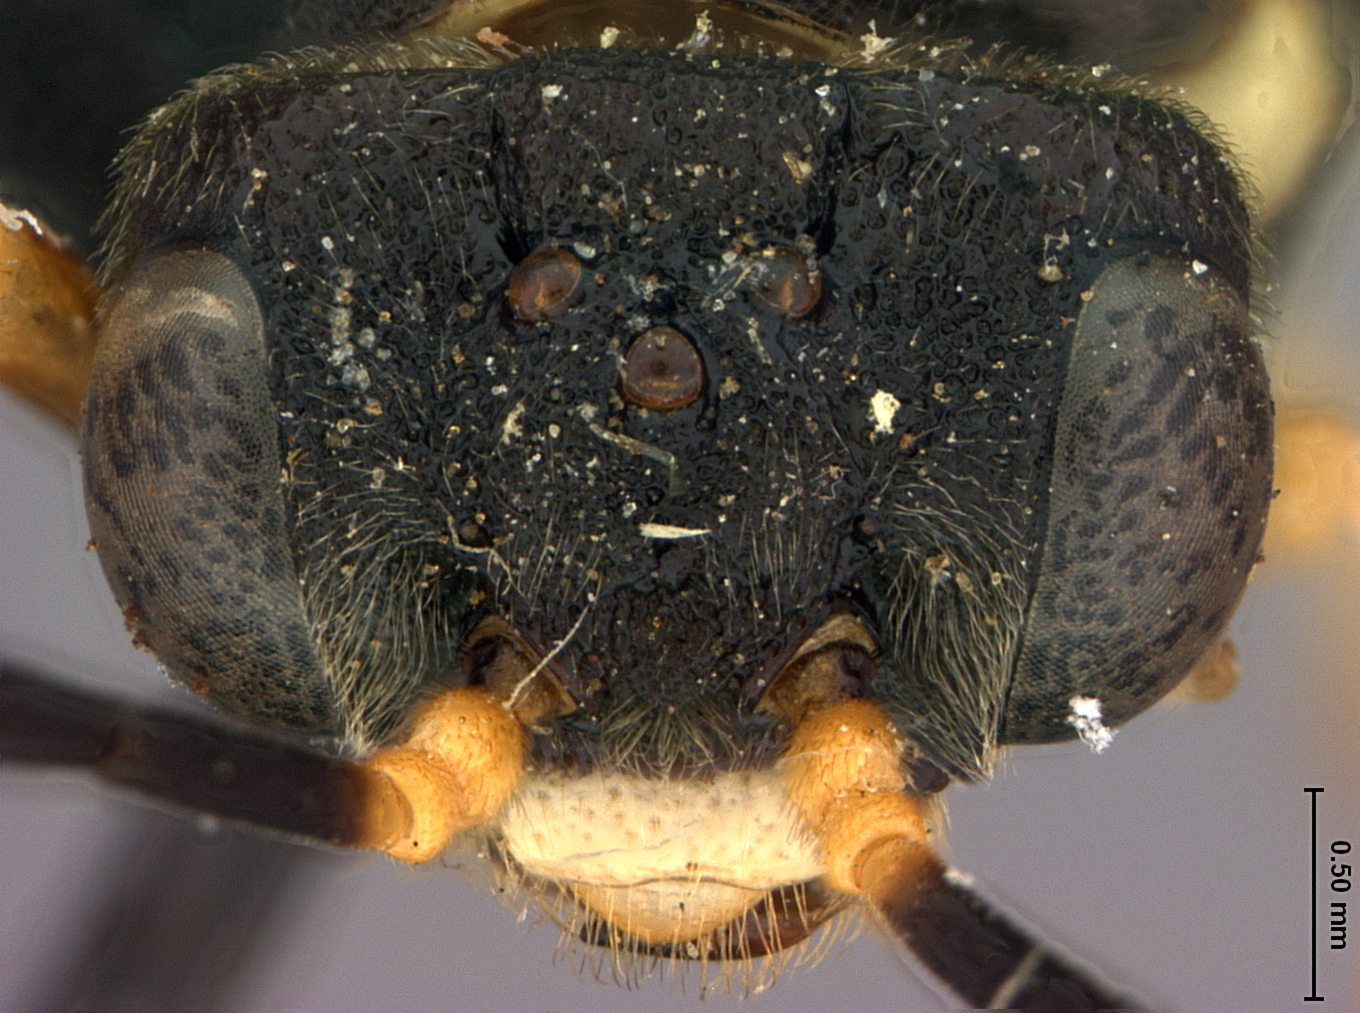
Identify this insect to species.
Pseudosiobla cephalanthi
